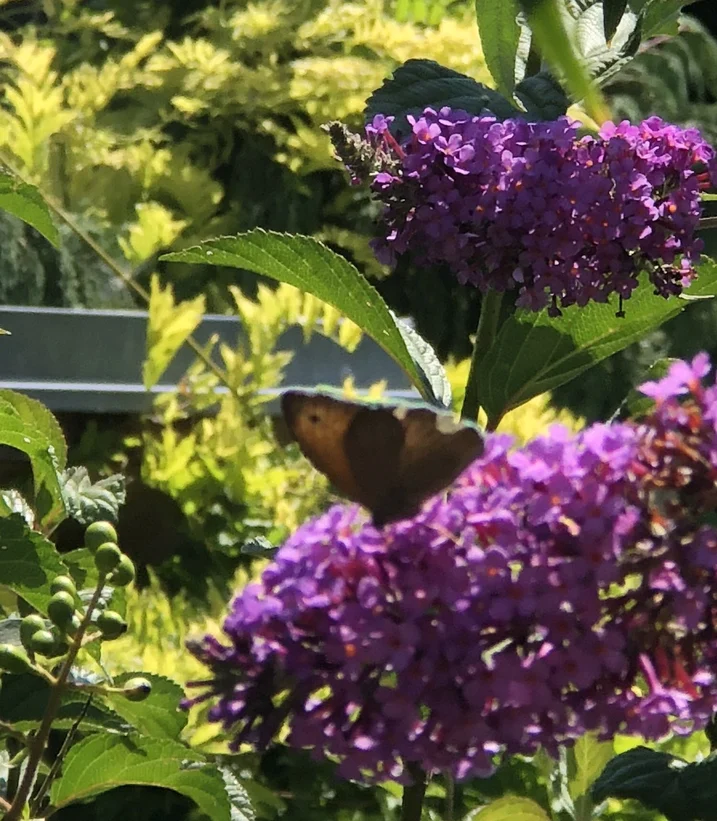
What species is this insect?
Maniola jurtina
